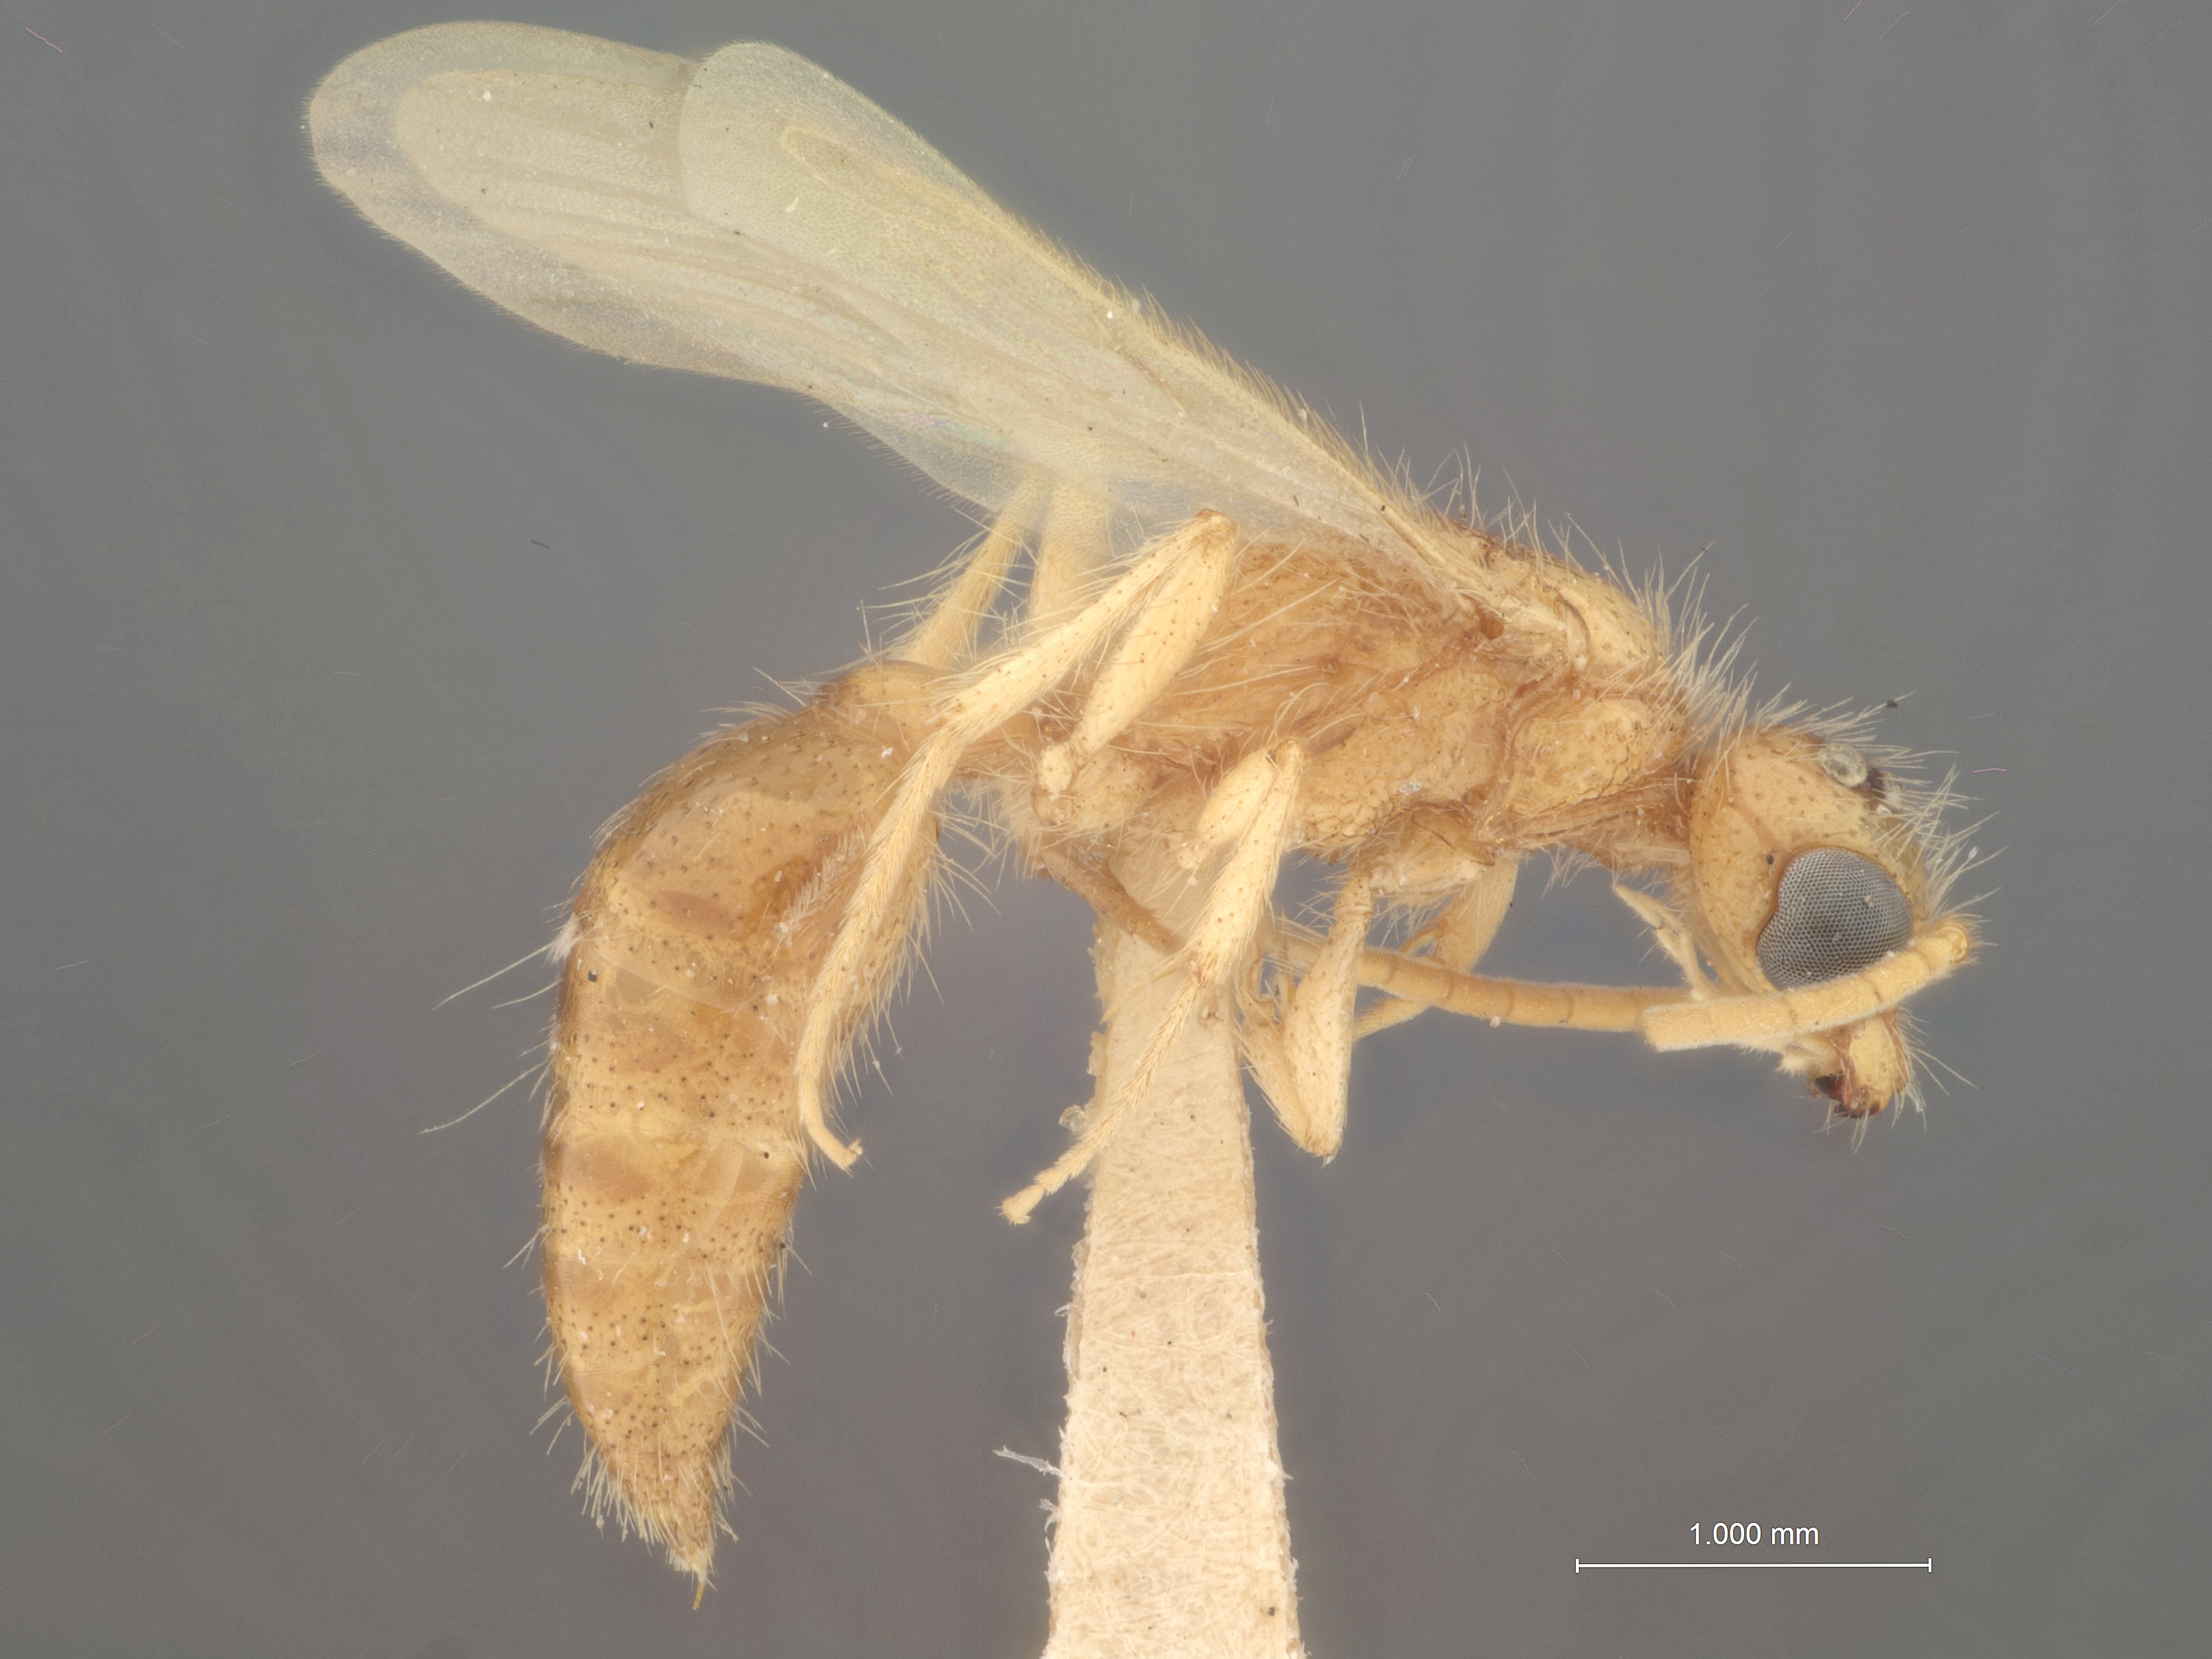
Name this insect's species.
Odontophotopsis quadrispinosa
